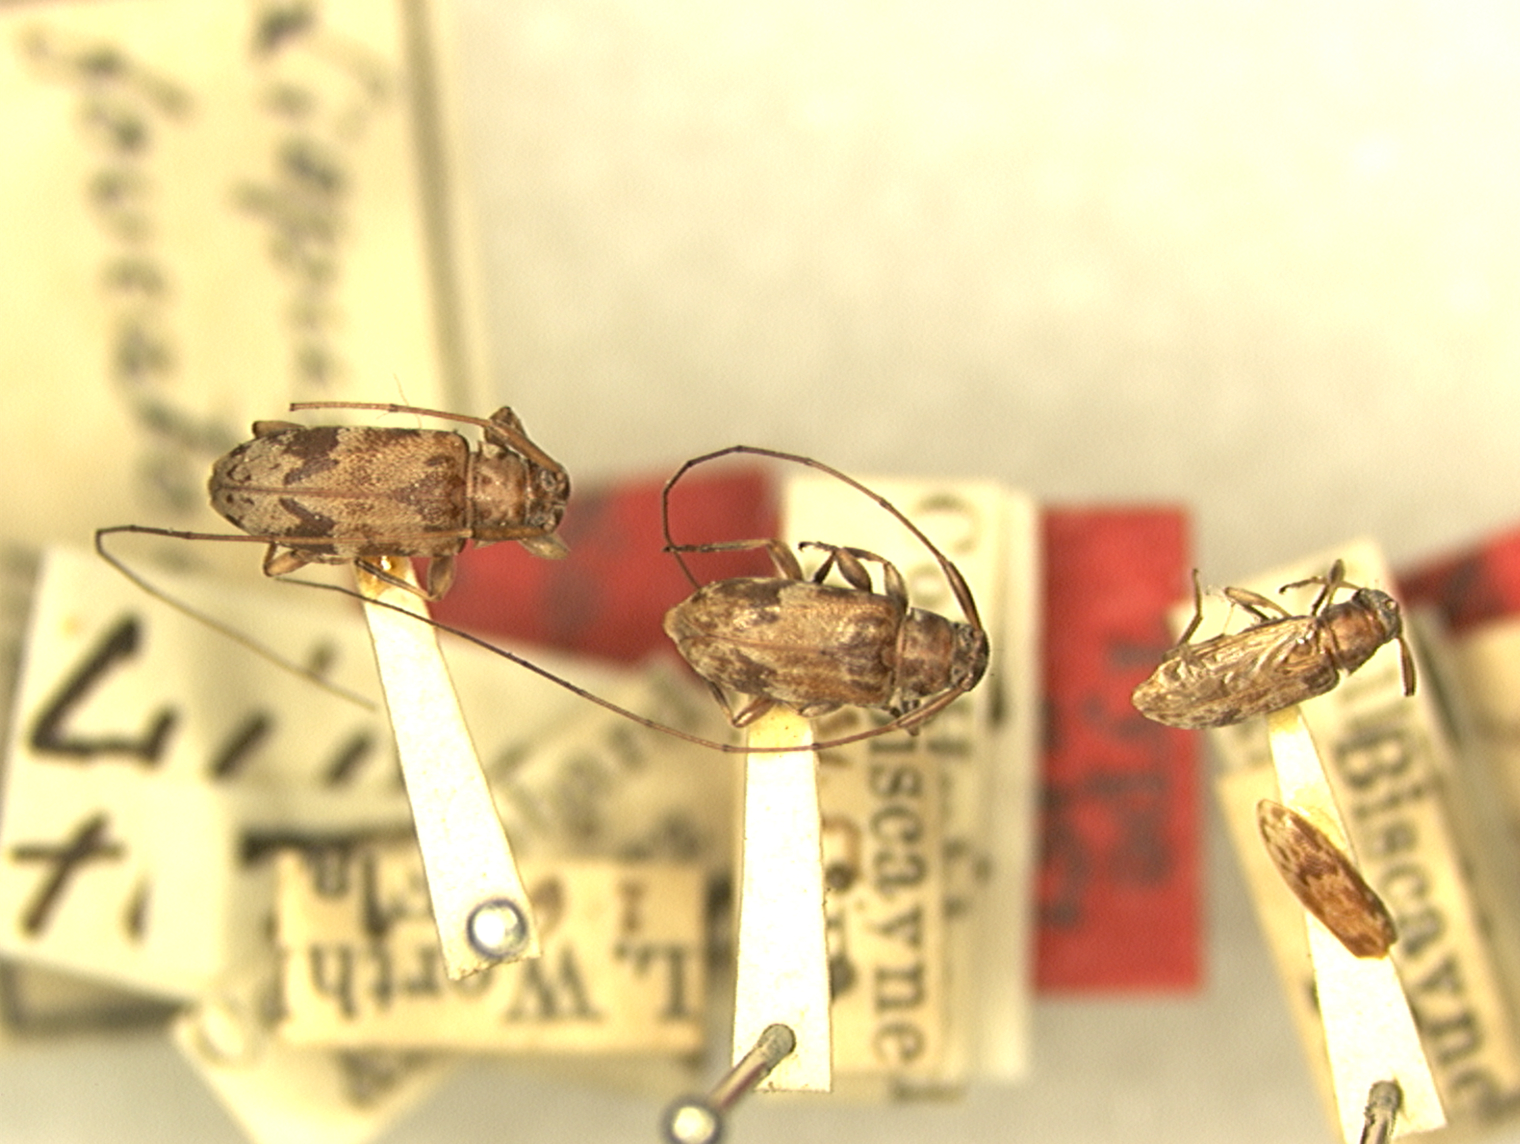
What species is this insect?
Urgleptes foveatocollis (also Leiopus foveatocollis)
